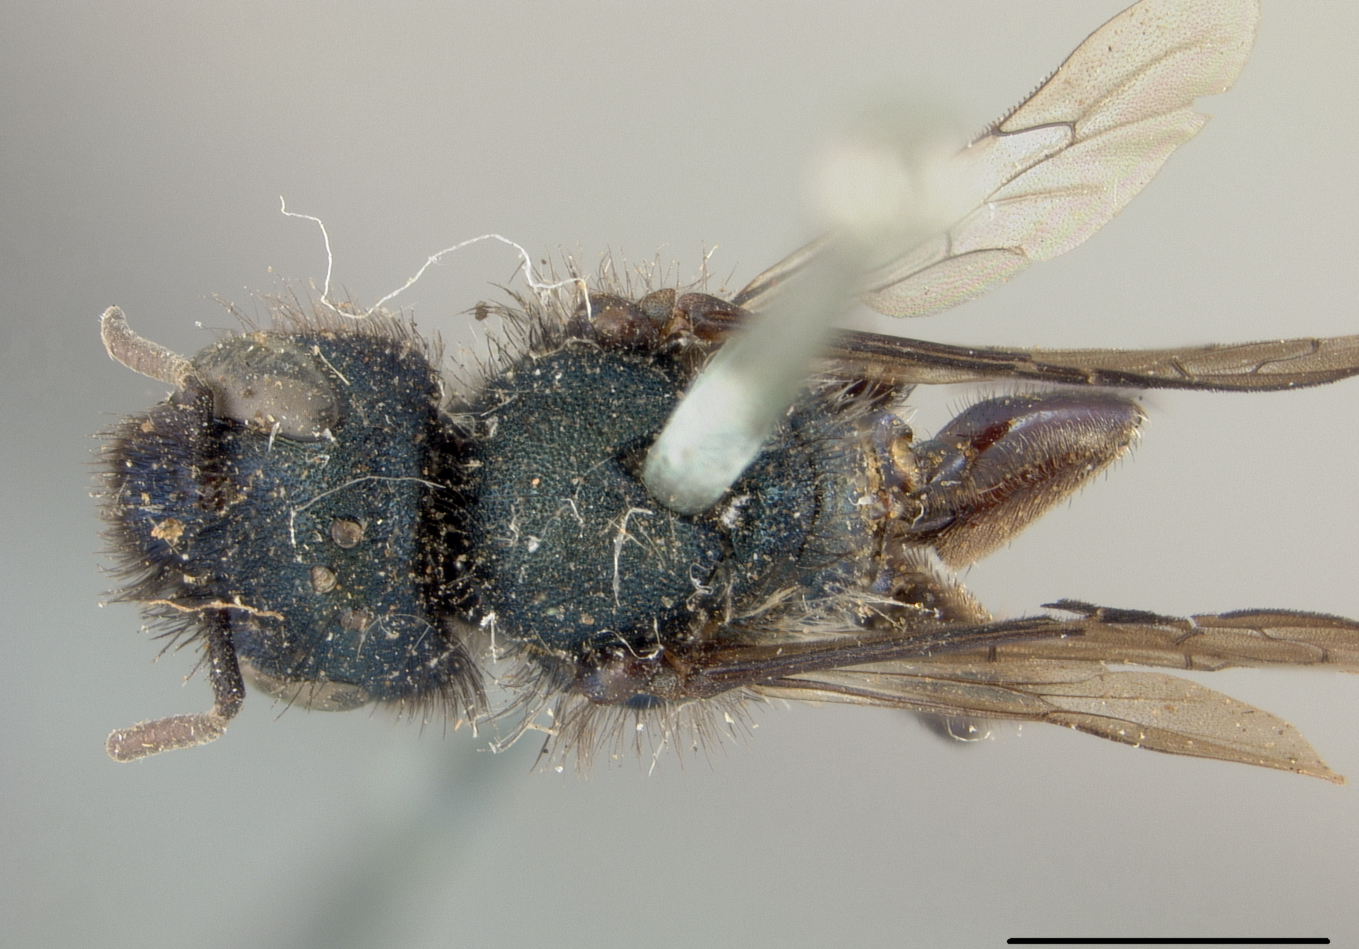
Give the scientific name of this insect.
Osmia tristella
